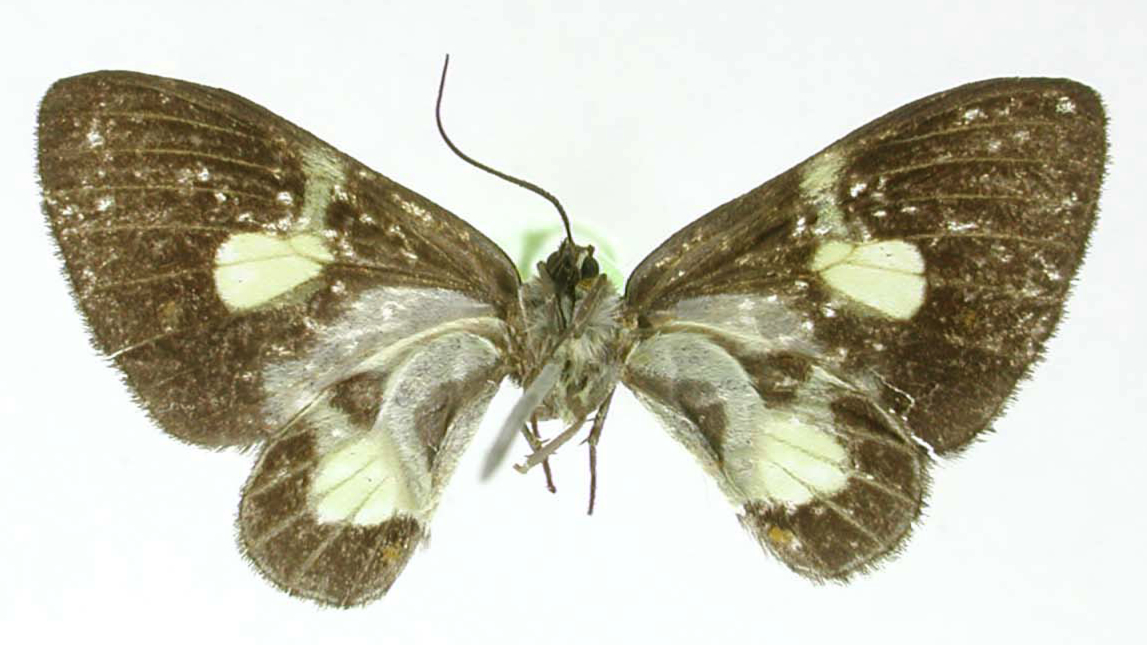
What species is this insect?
Erateina tibicina
